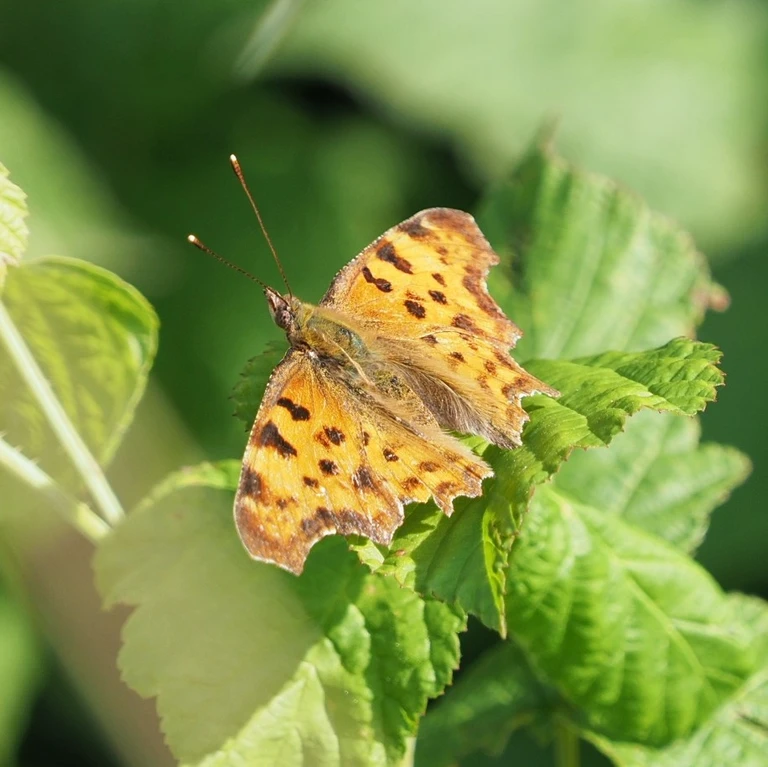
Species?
Polygonia c-album
